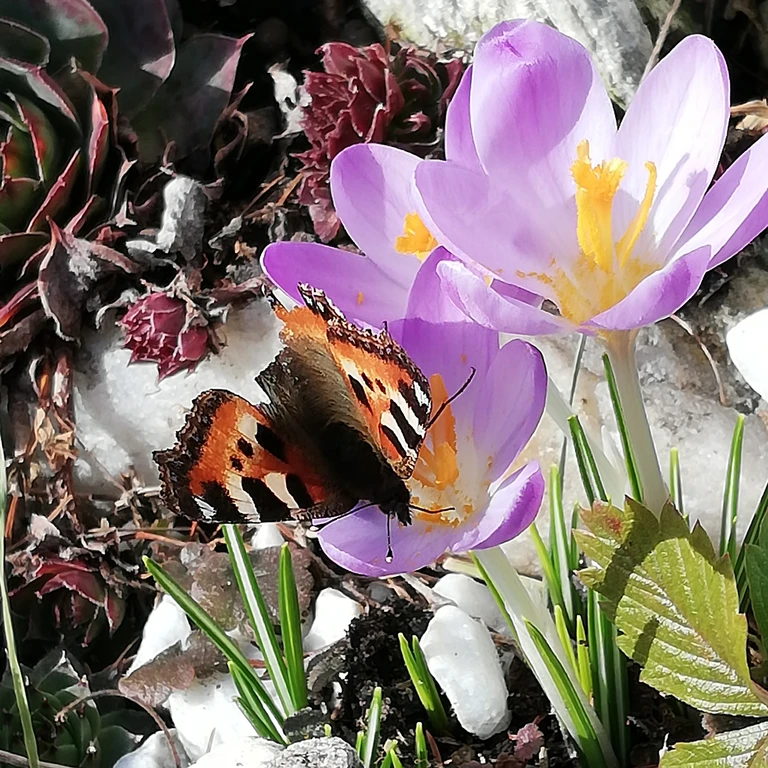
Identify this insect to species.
Aglais urticae
